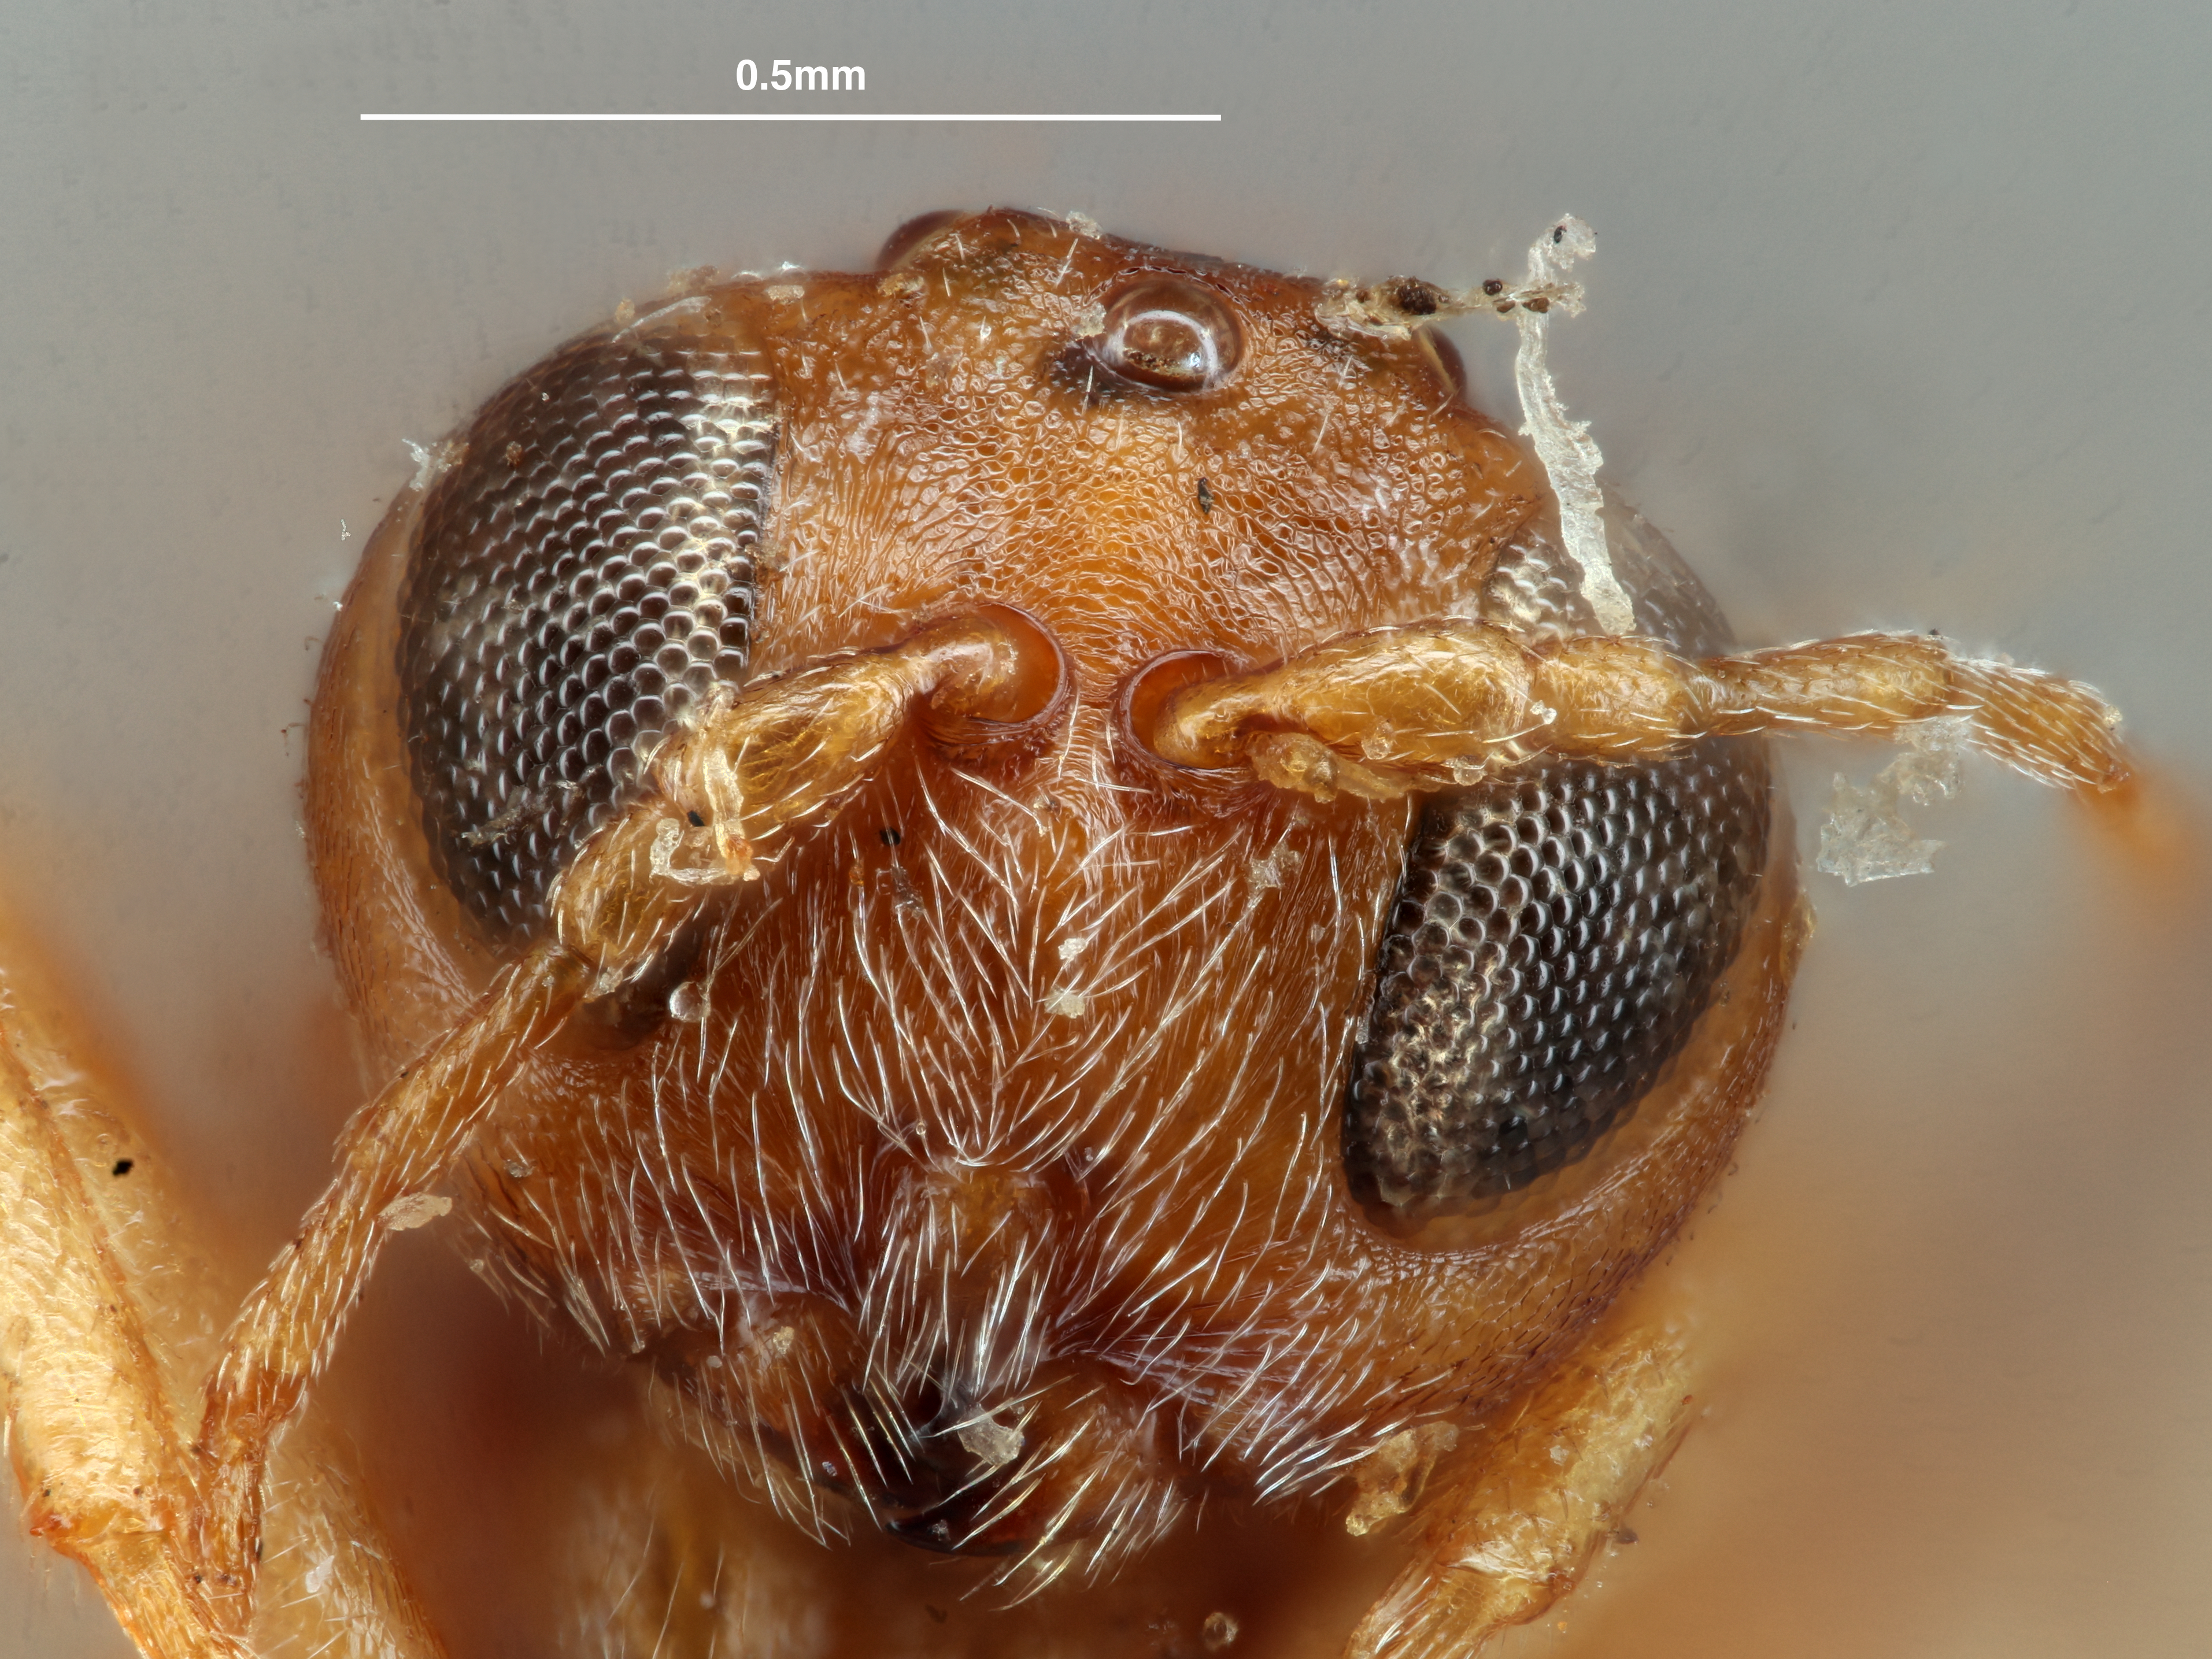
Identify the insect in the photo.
Andricus toumeyi
